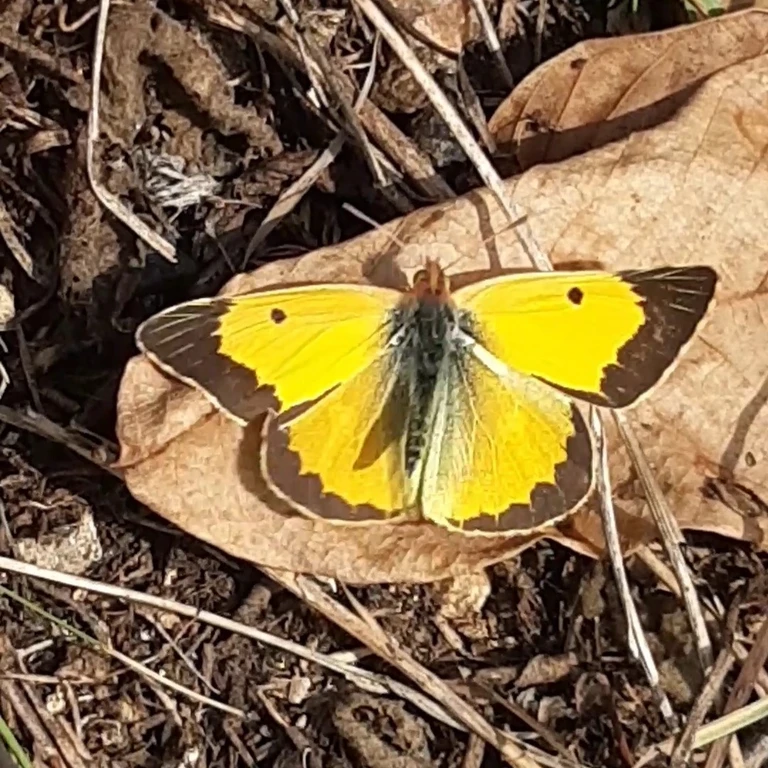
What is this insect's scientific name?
Colias croceus
